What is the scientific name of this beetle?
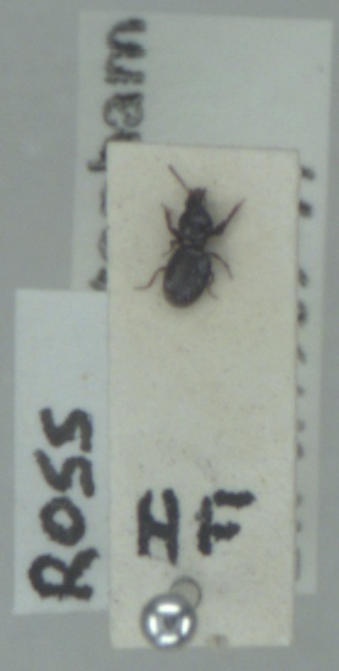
Dyschirius globosus
